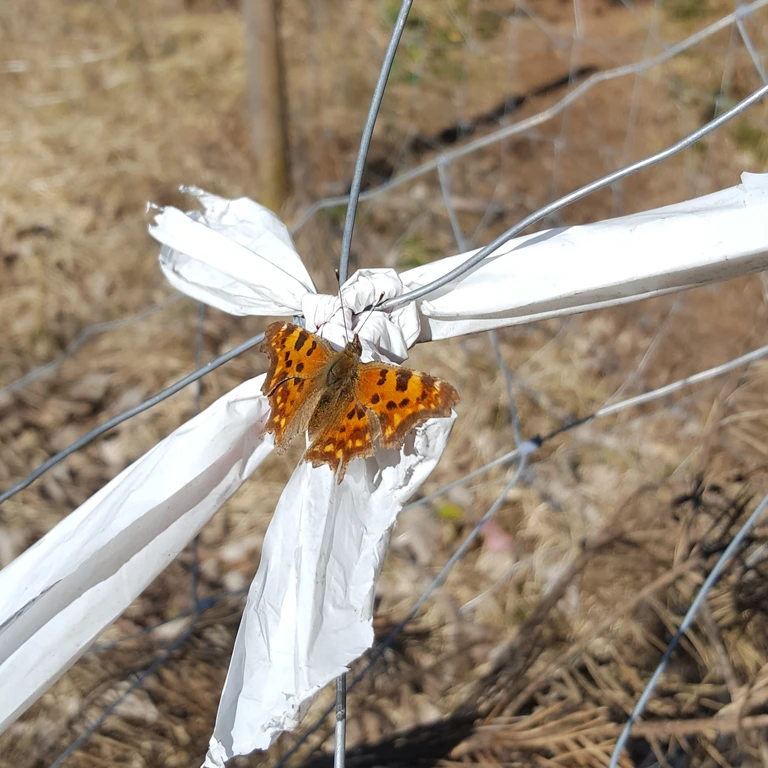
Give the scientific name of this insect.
Polygonia c-album
